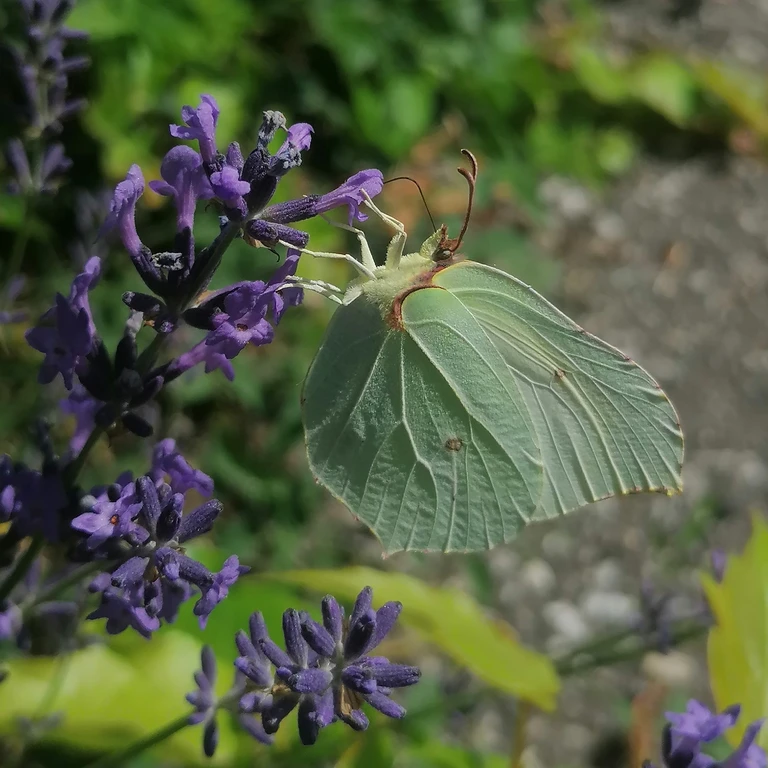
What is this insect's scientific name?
Gonepteryx rhamni
